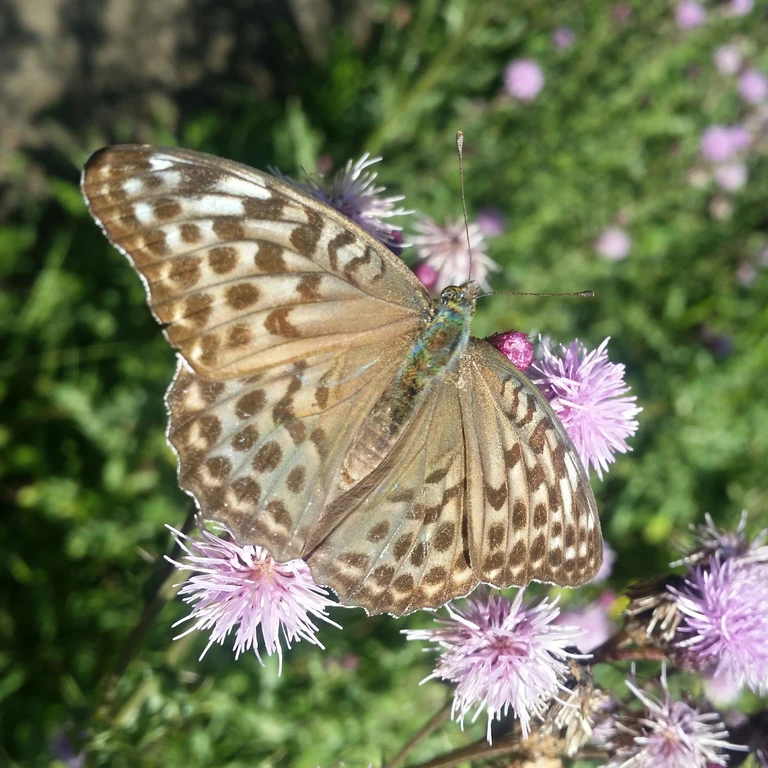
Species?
Argynnis paphia
